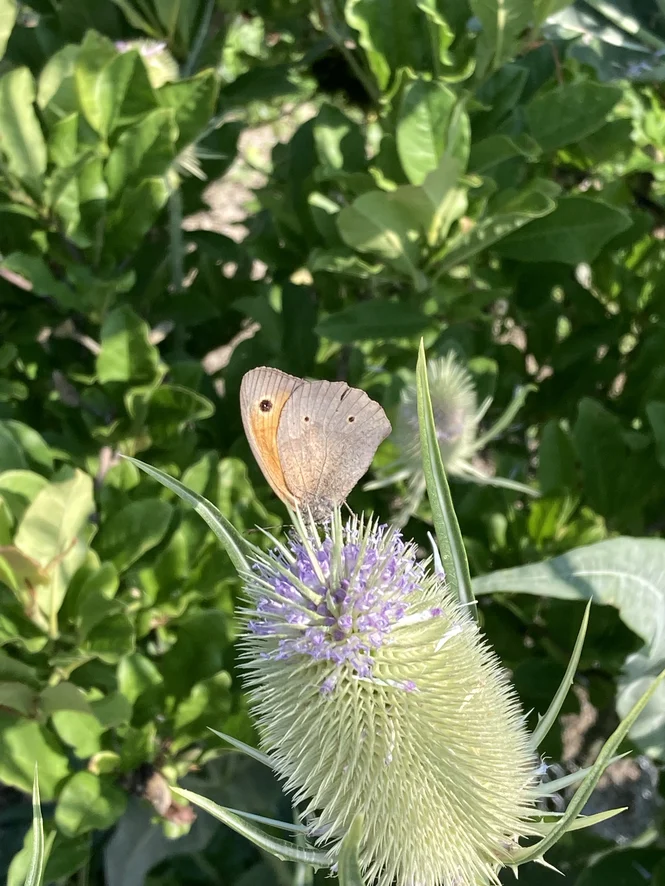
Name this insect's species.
Maniola jurtina
